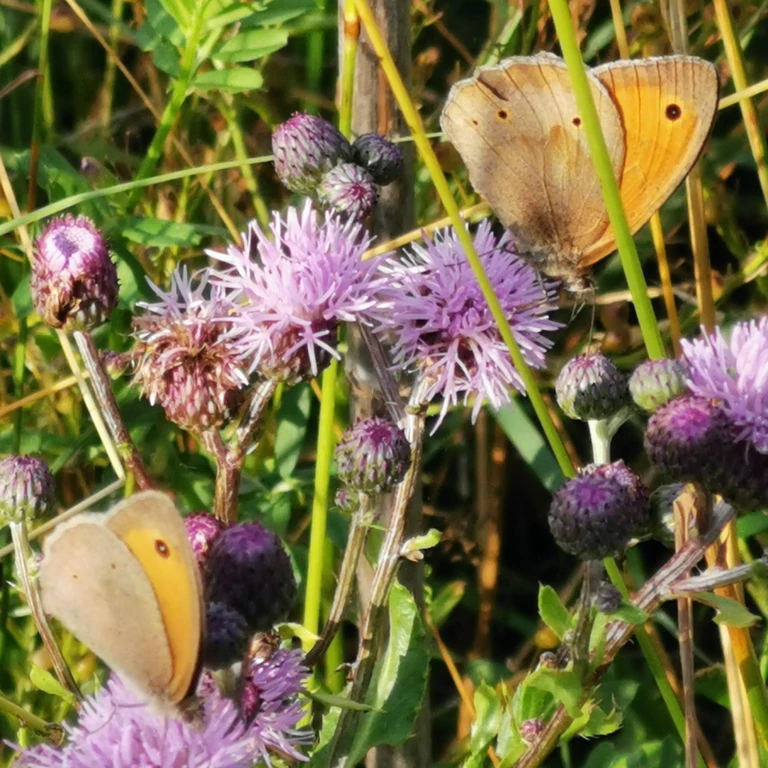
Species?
Maniola jurtina
